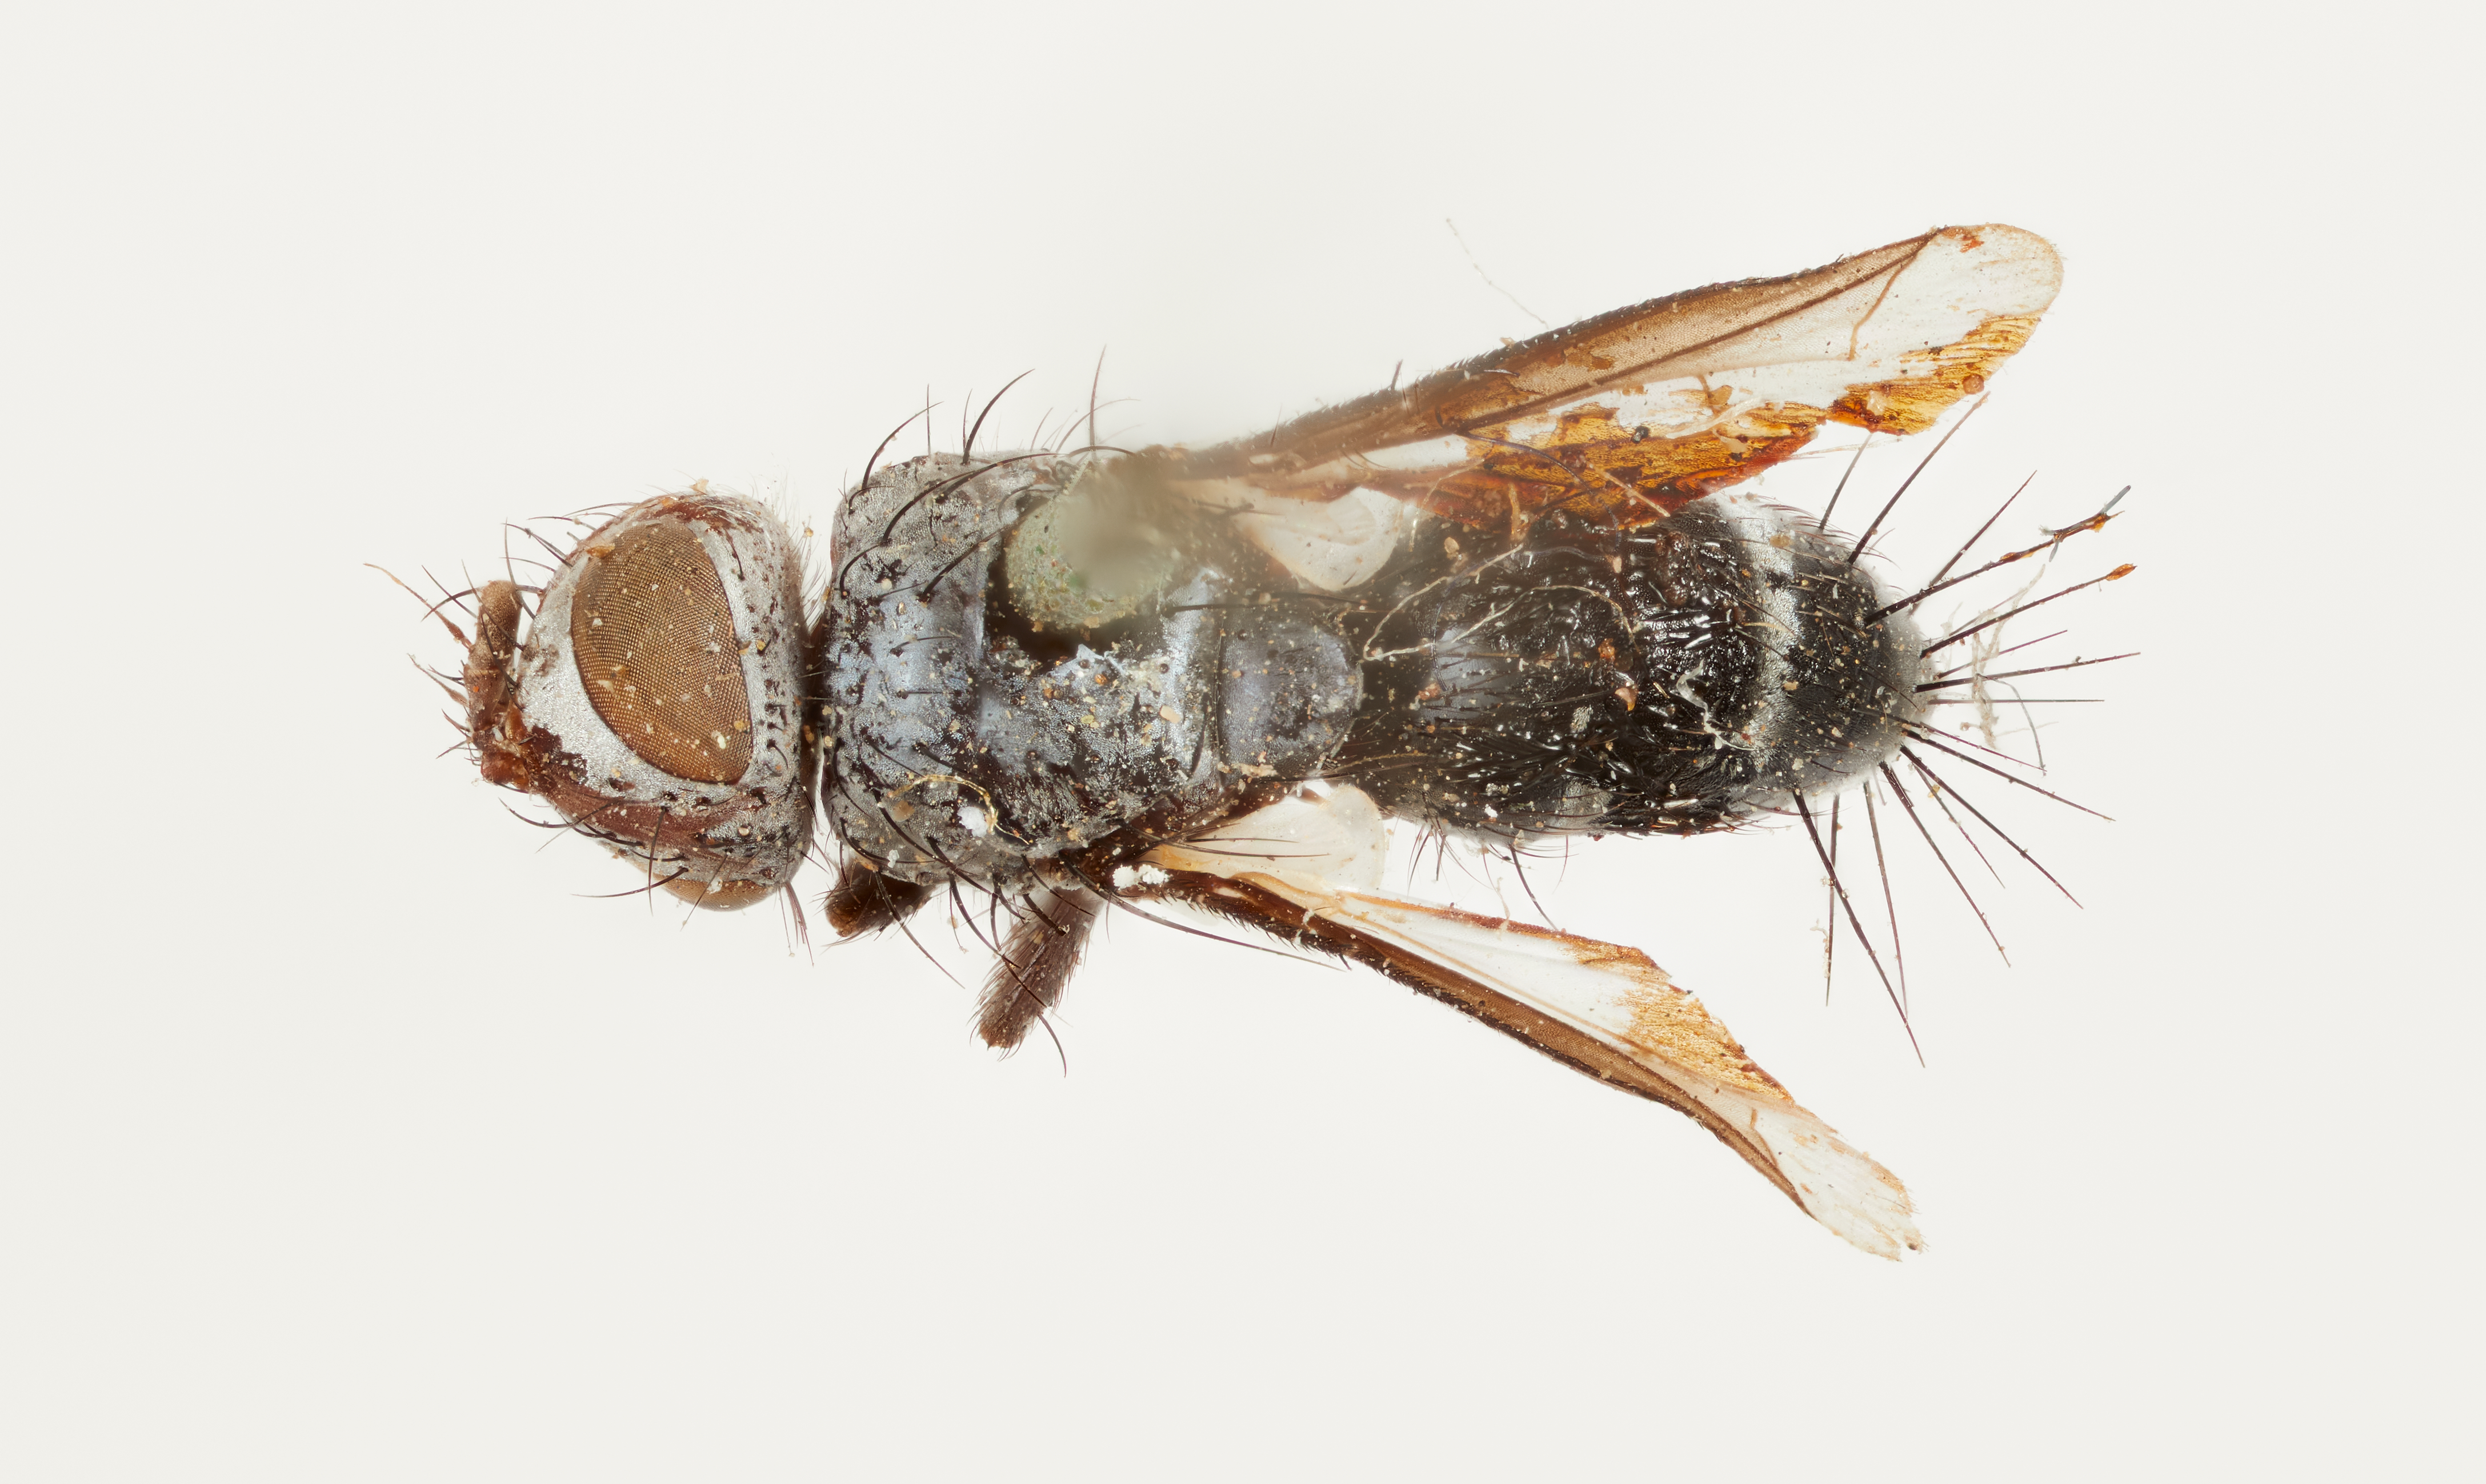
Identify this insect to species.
Tricogena costalis
